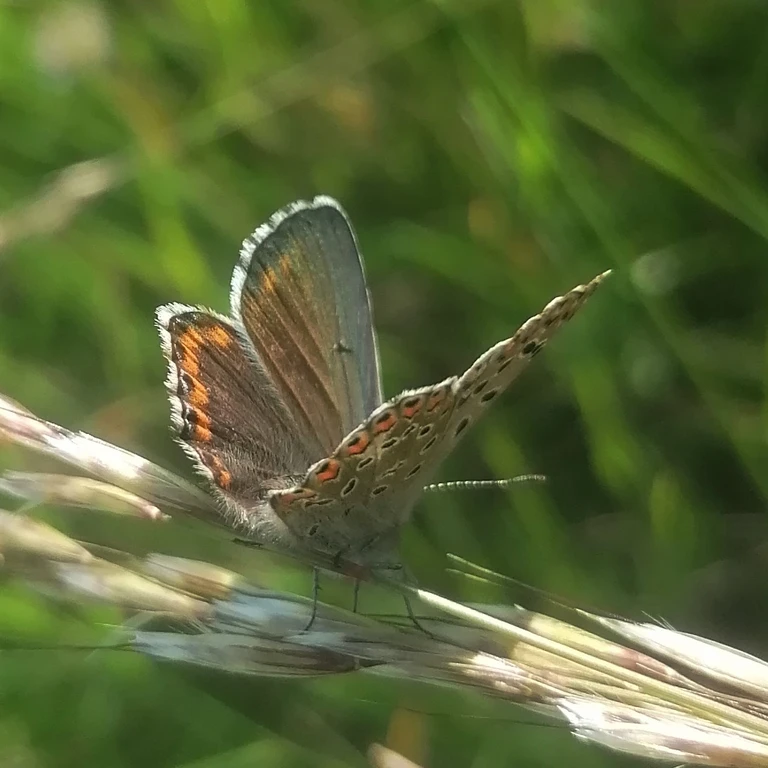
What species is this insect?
Lysandra bellargus
